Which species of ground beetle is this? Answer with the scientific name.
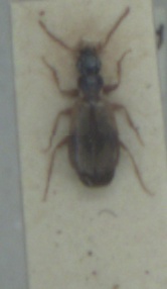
Philorhizus notatus
